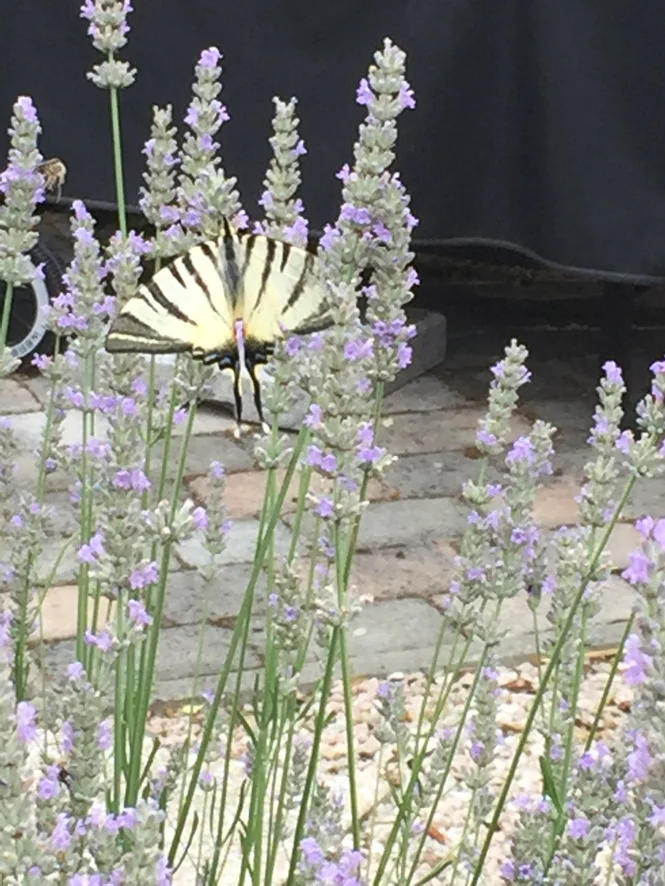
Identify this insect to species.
Iphiclides podalirius
